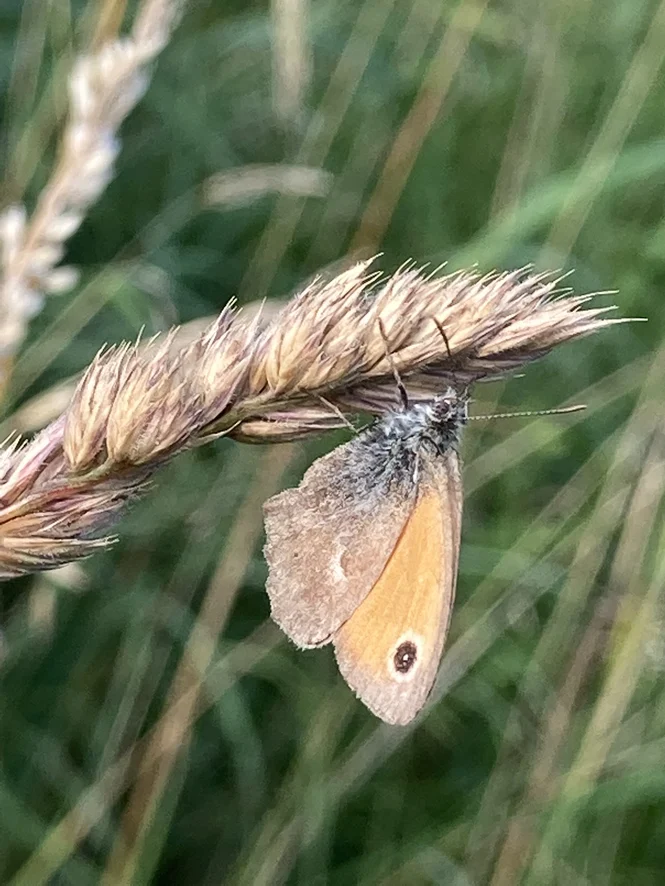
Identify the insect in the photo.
Coenonympha pamphilus
